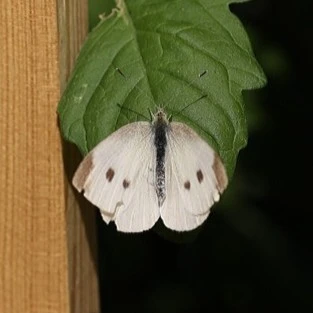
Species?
Pieris rapae
